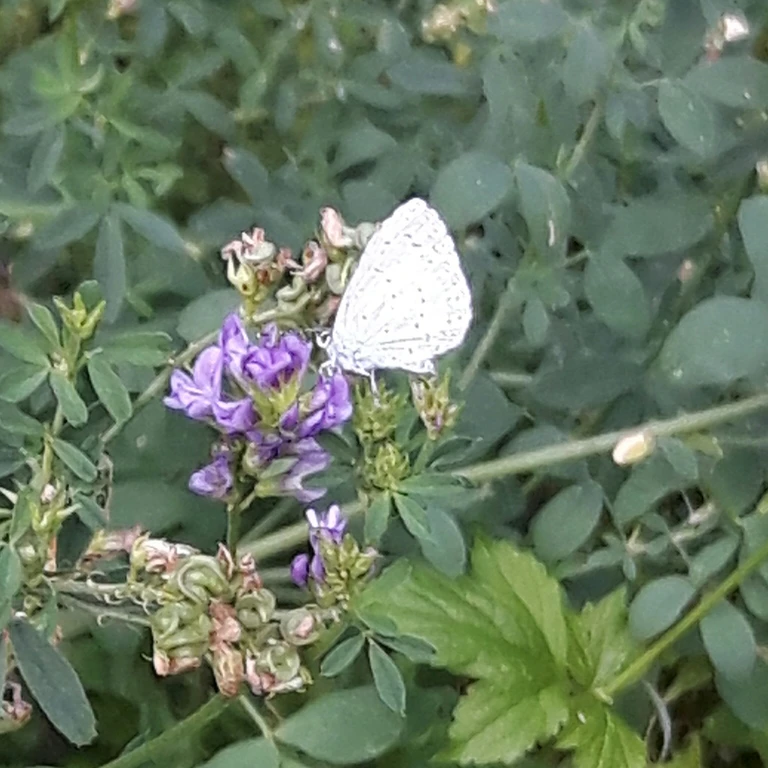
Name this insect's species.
Celastrina argiolus
